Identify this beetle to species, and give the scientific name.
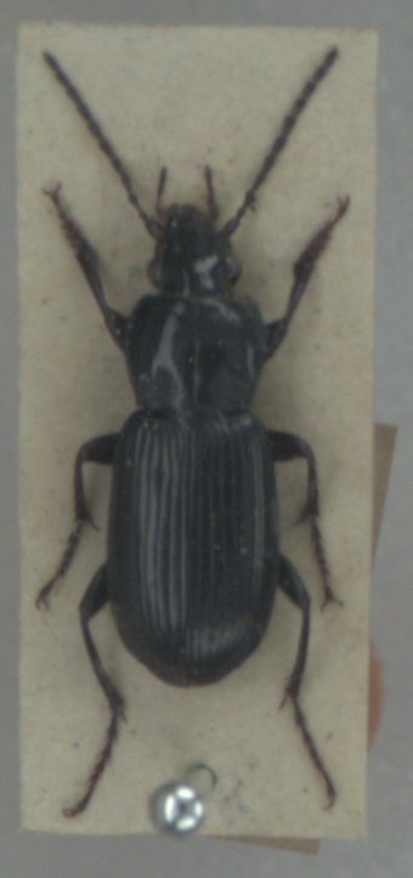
Pterostichus anthracinus
